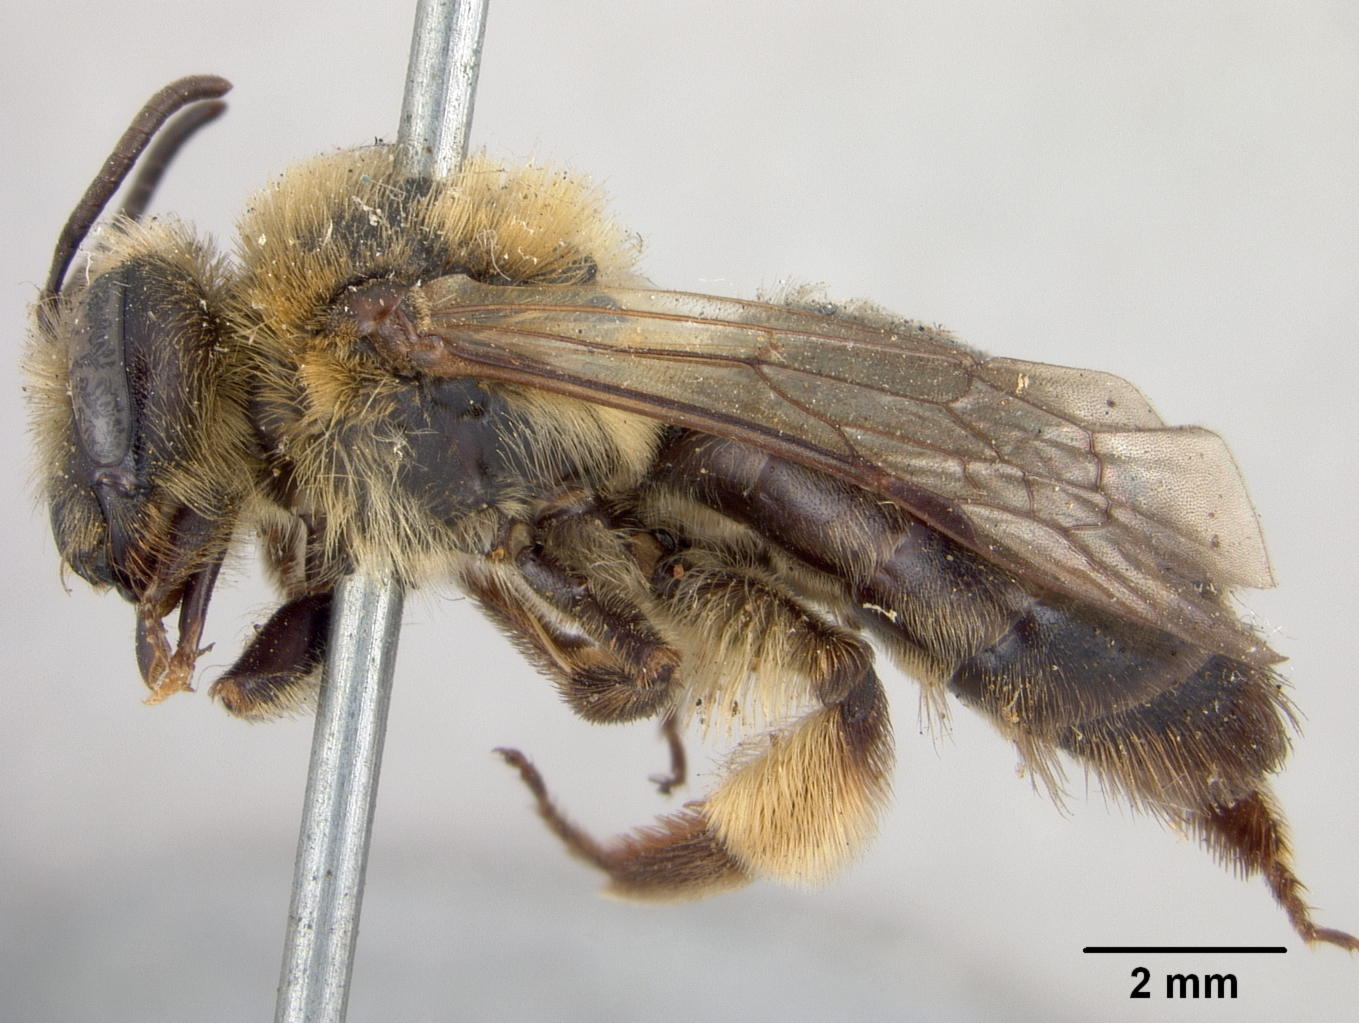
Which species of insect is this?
Andrena semirufa
